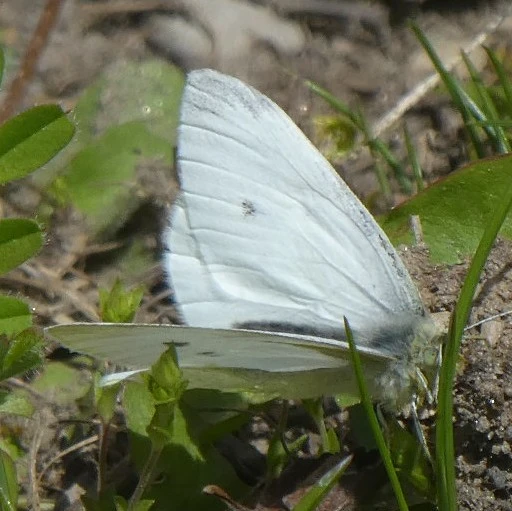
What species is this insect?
Pieris rapae
